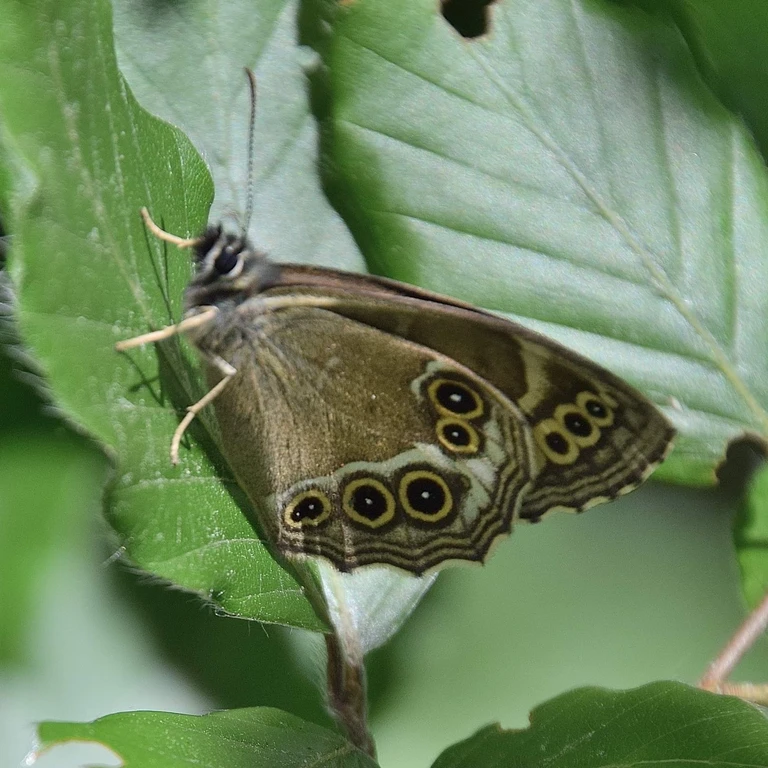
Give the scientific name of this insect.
Lopinga achine (also Pararge achine)
